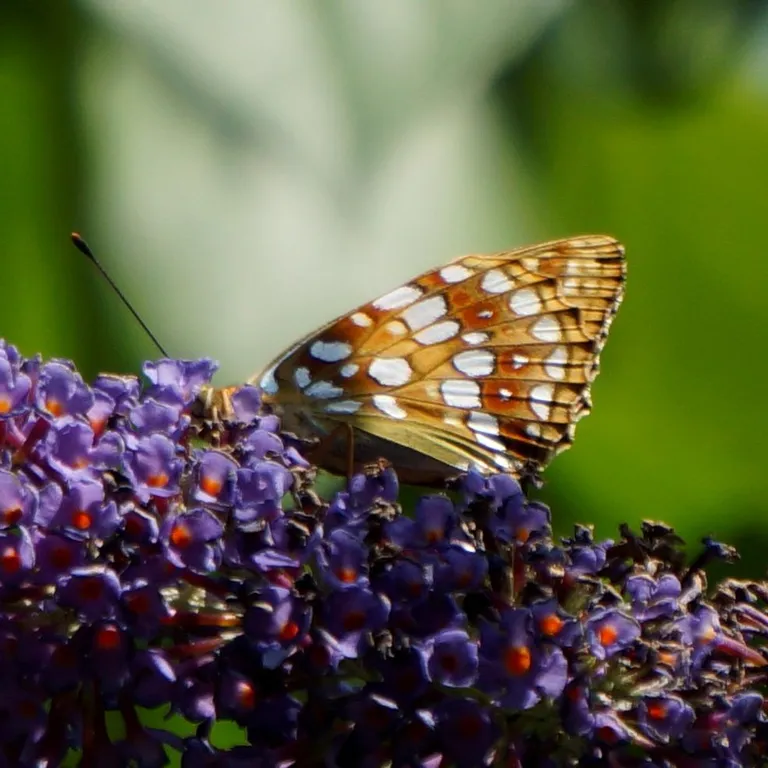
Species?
Fabriciana adippe
